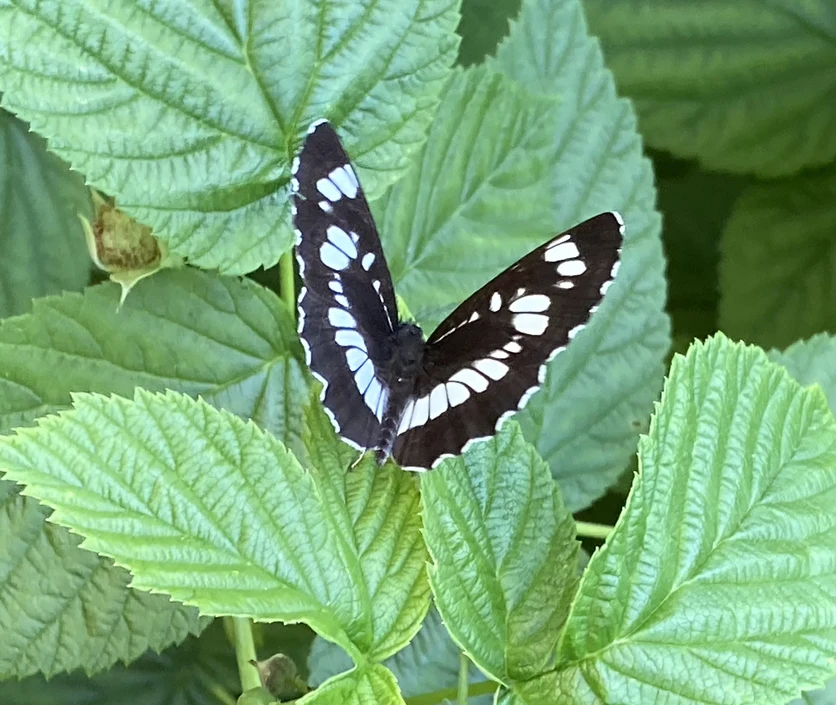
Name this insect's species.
Neptis rivularis
